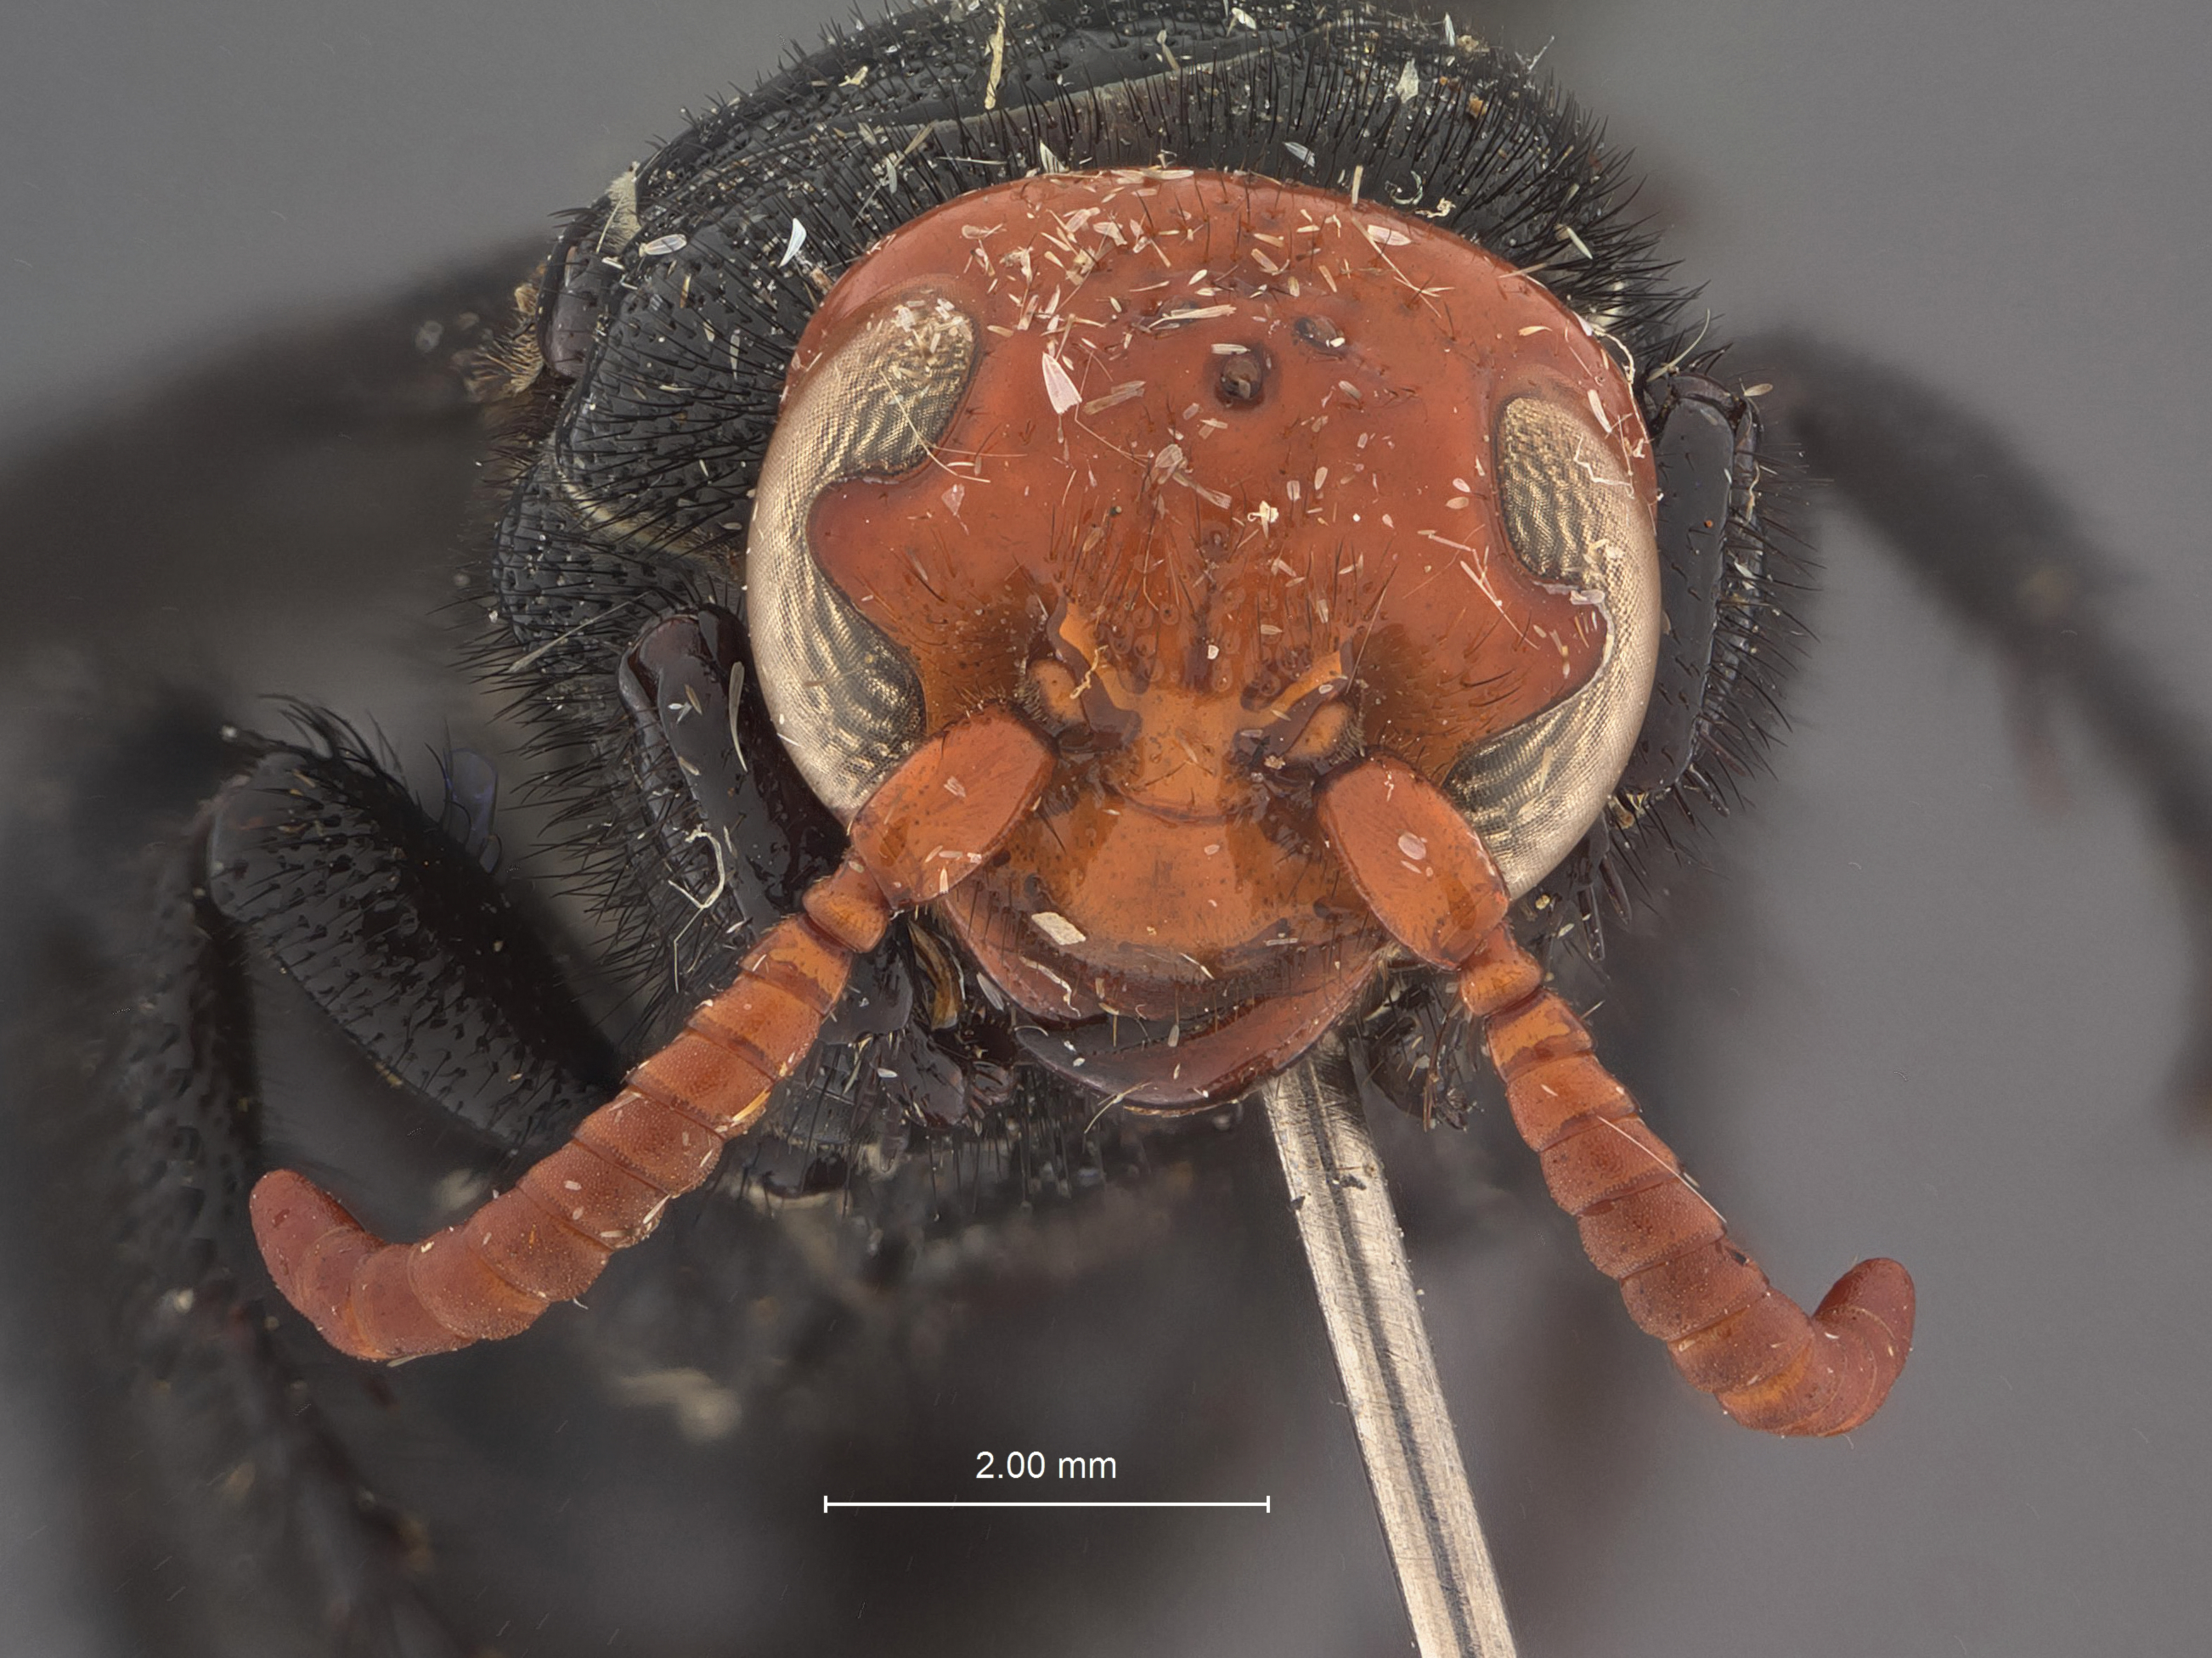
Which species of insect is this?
Austroscolia ruficeps
